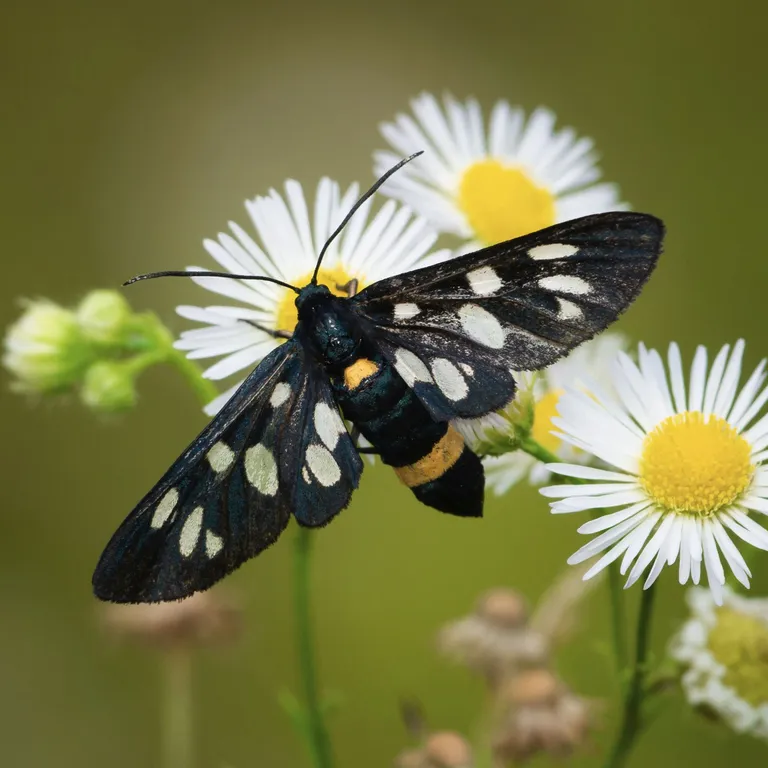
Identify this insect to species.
Amata phegea
